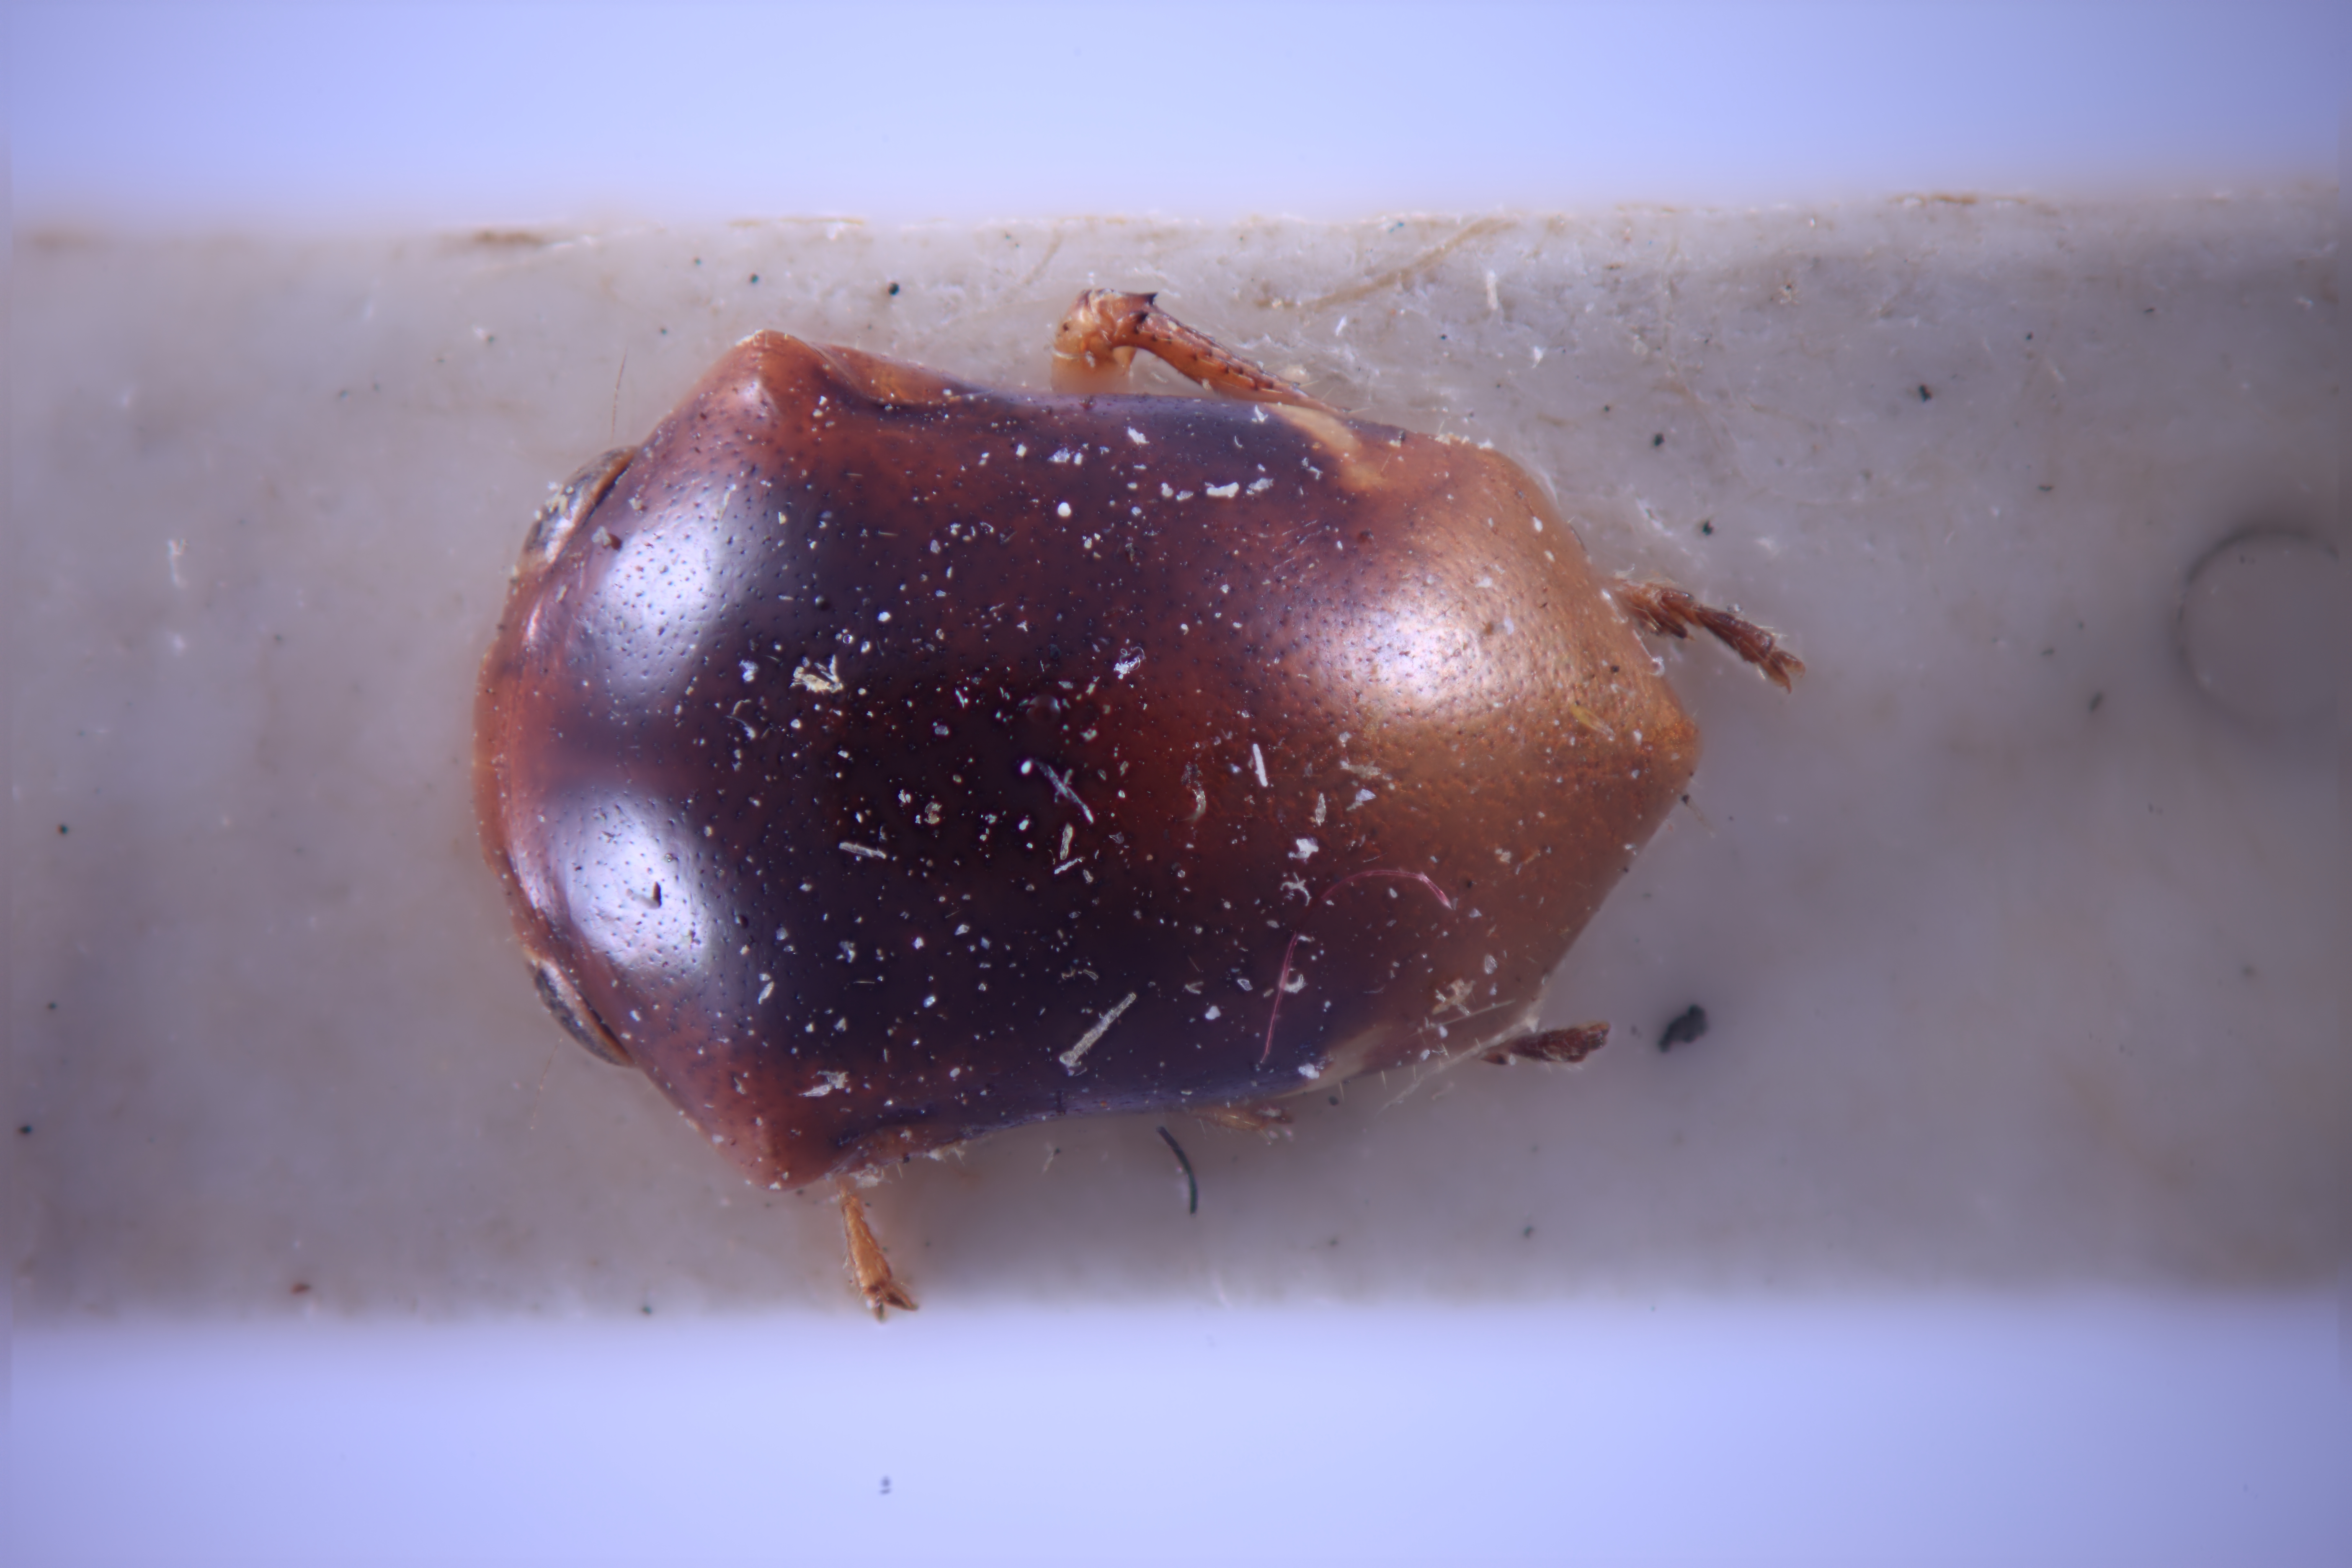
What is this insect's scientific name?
Tragopa albifascia
